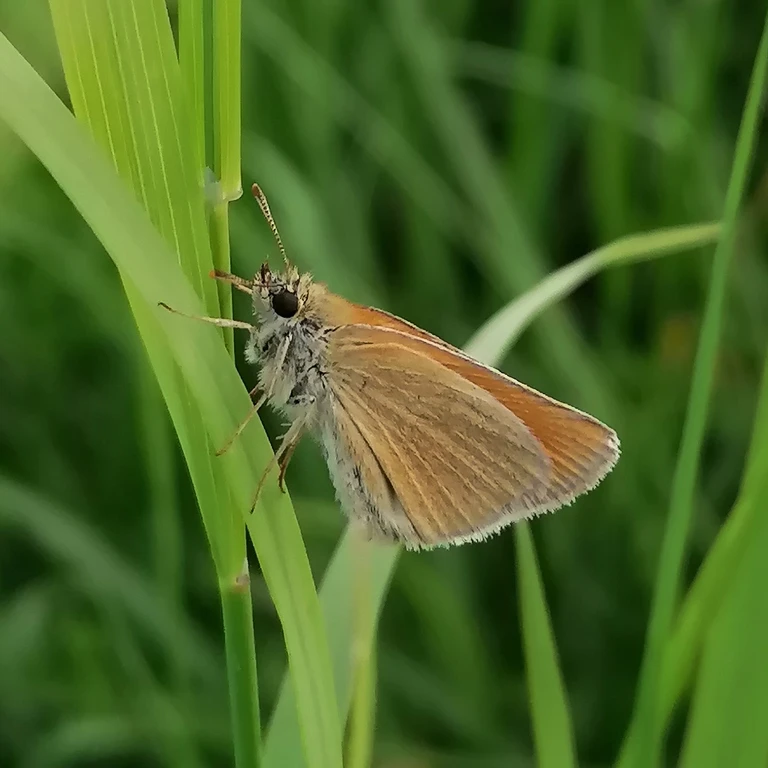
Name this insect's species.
Thymelicus sylvestris
